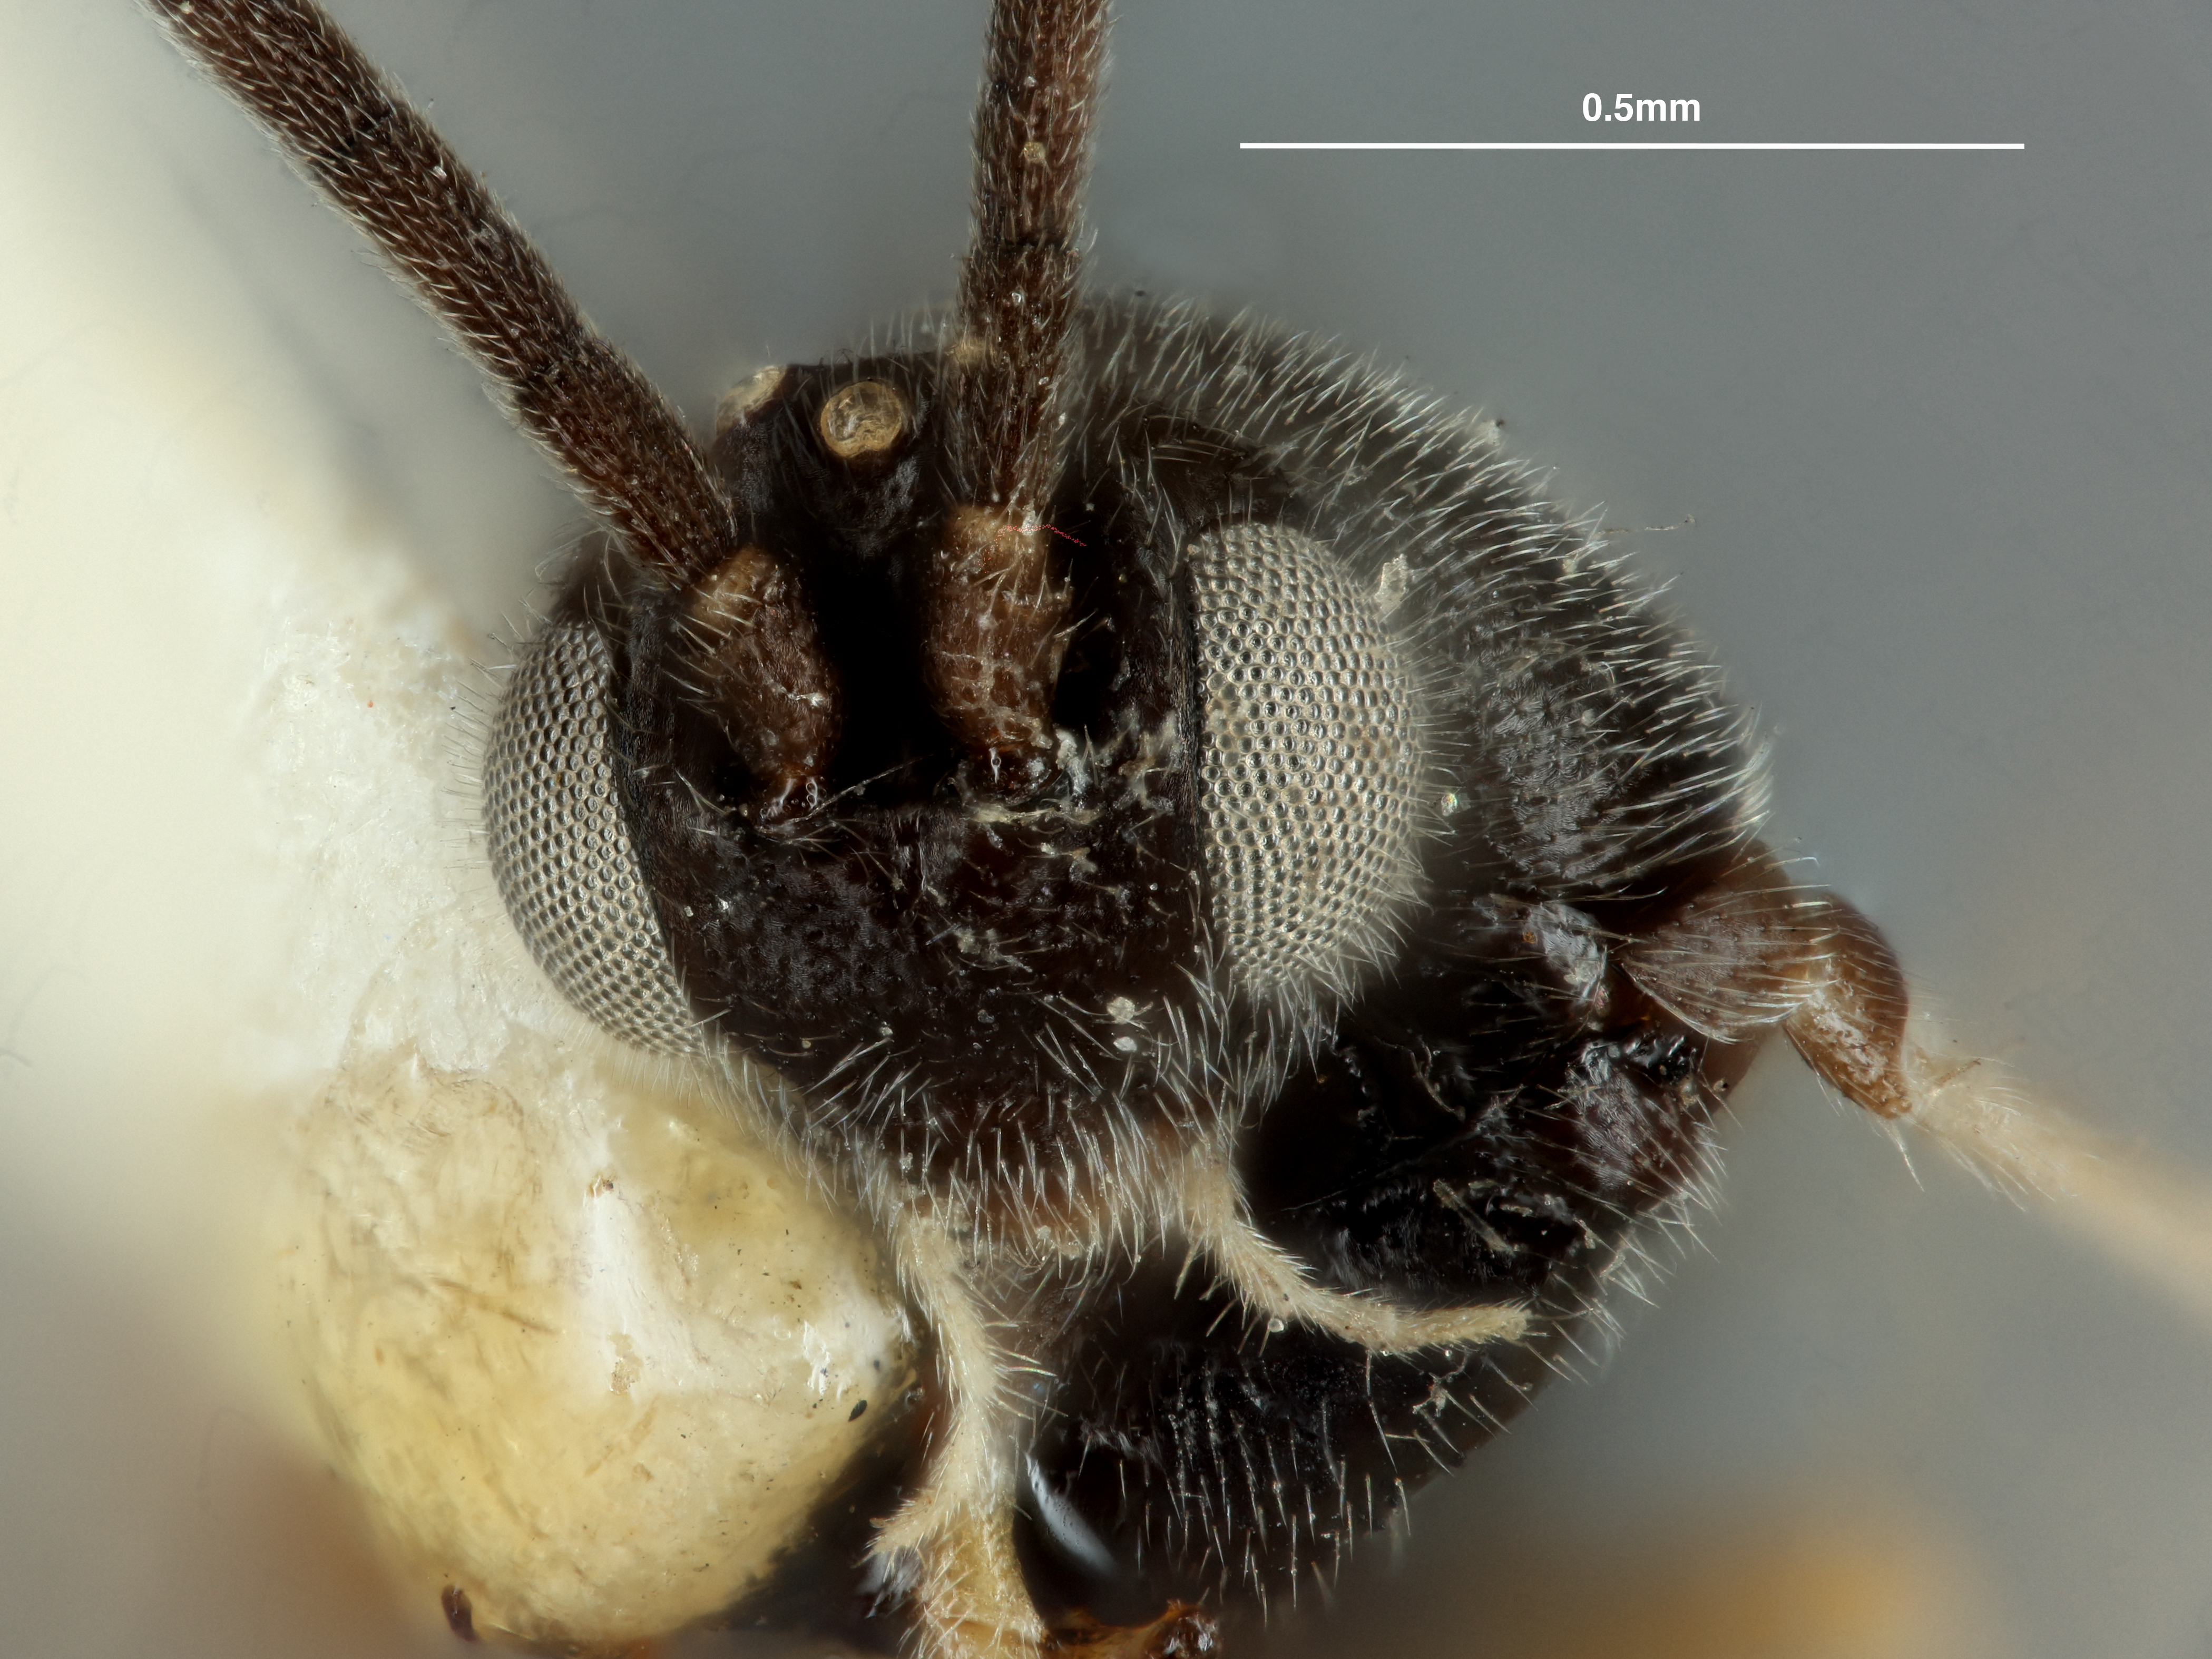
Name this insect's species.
Glypapanteles manilae
